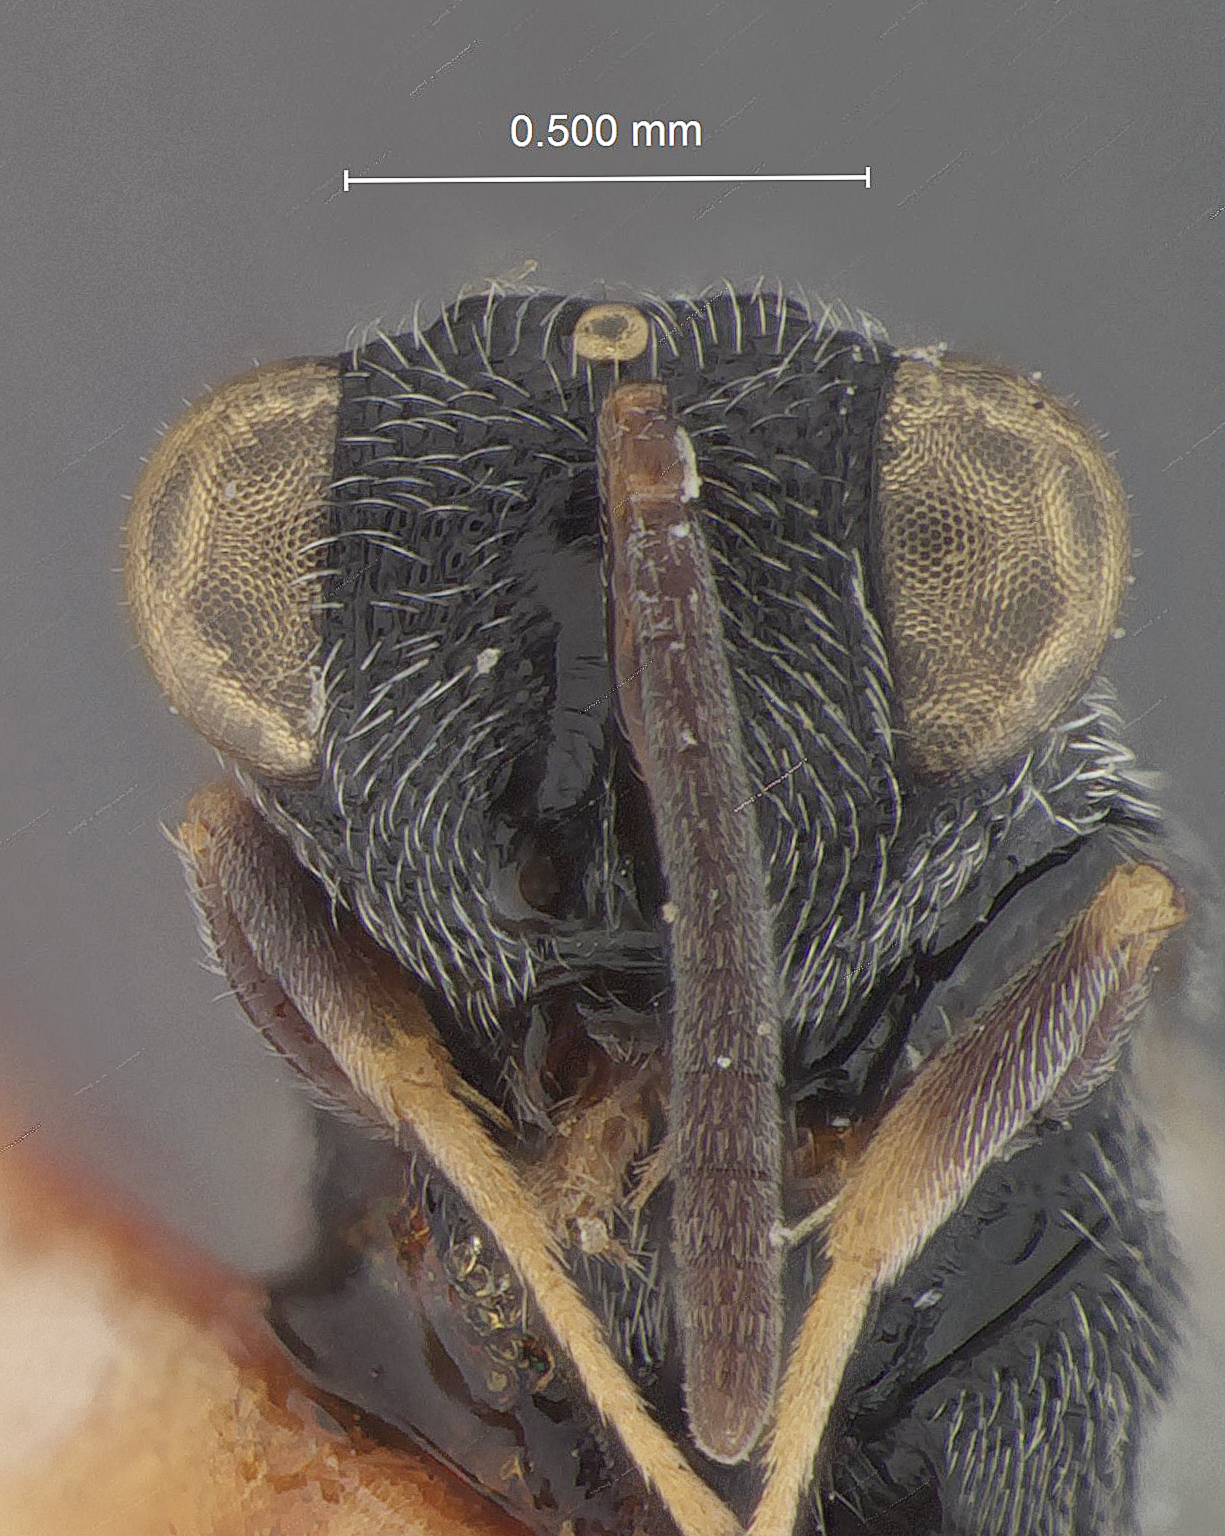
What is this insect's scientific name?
Haltichella luzonica
